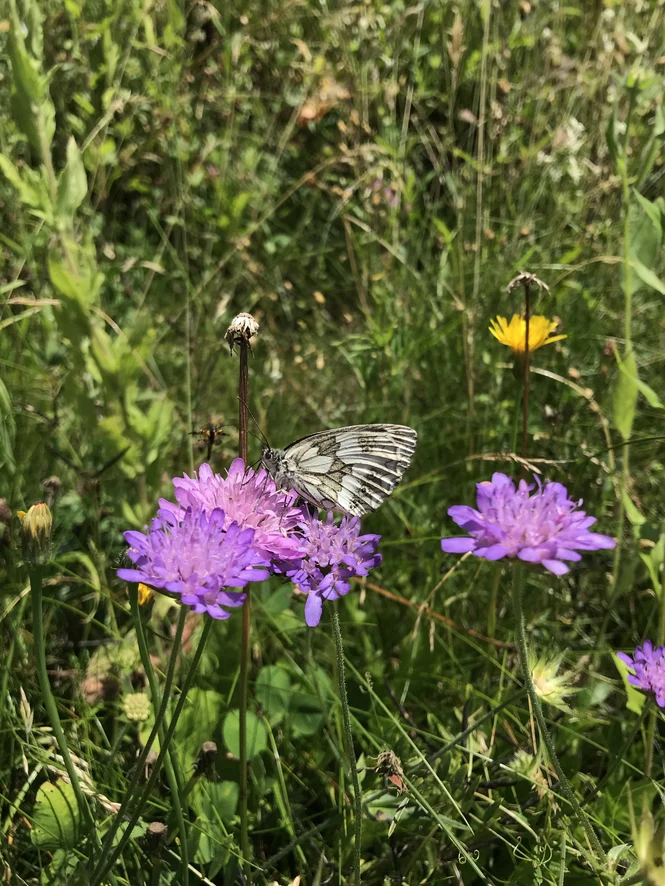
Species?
Melanargia galathea
